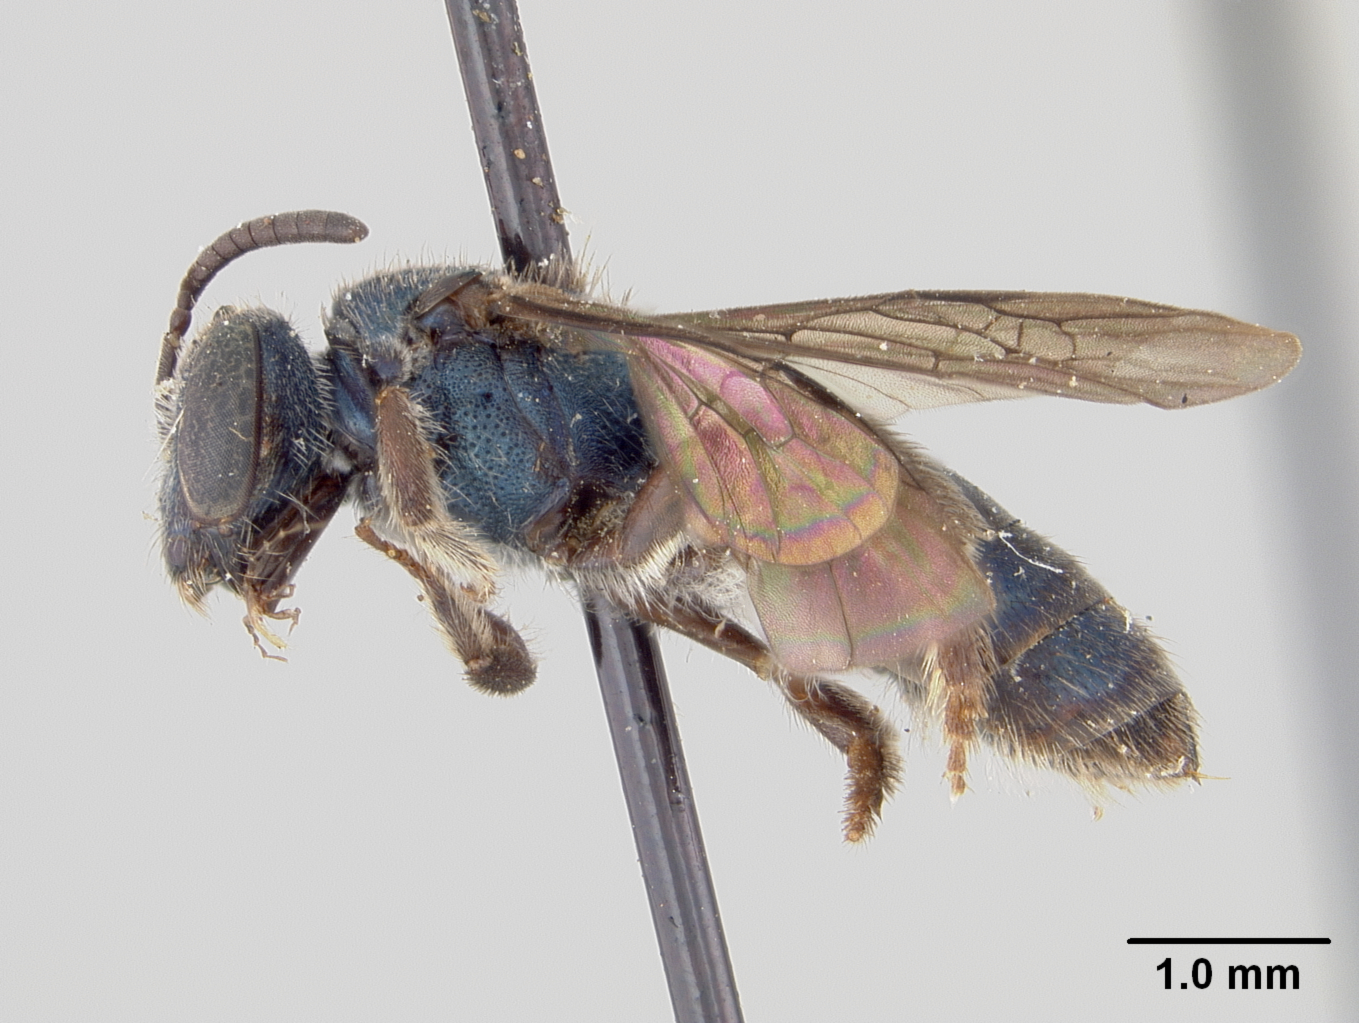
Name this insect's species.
Halictus cyaneus
